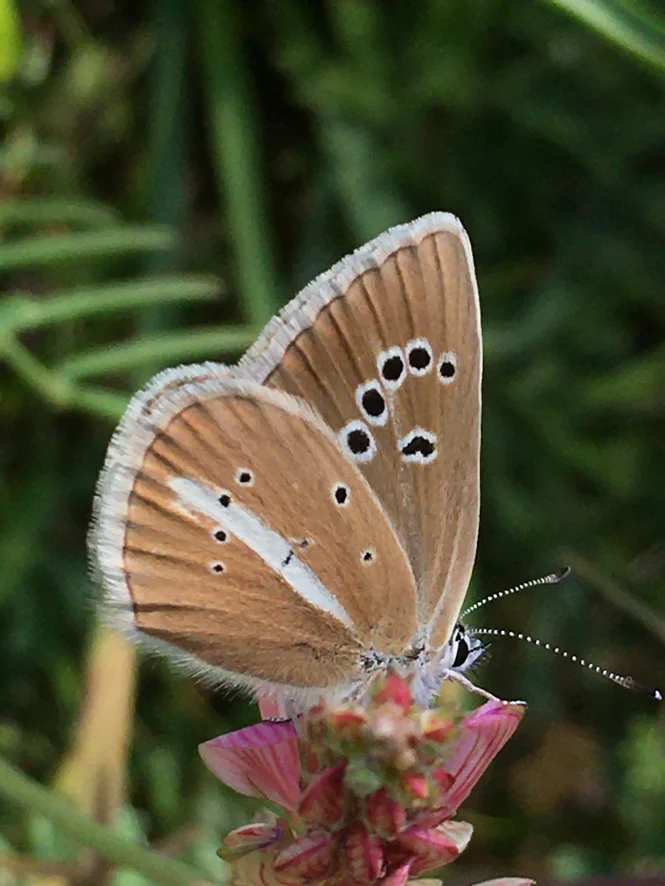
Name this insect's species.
Polyommatus damon (also Agrodiaetus damon)
